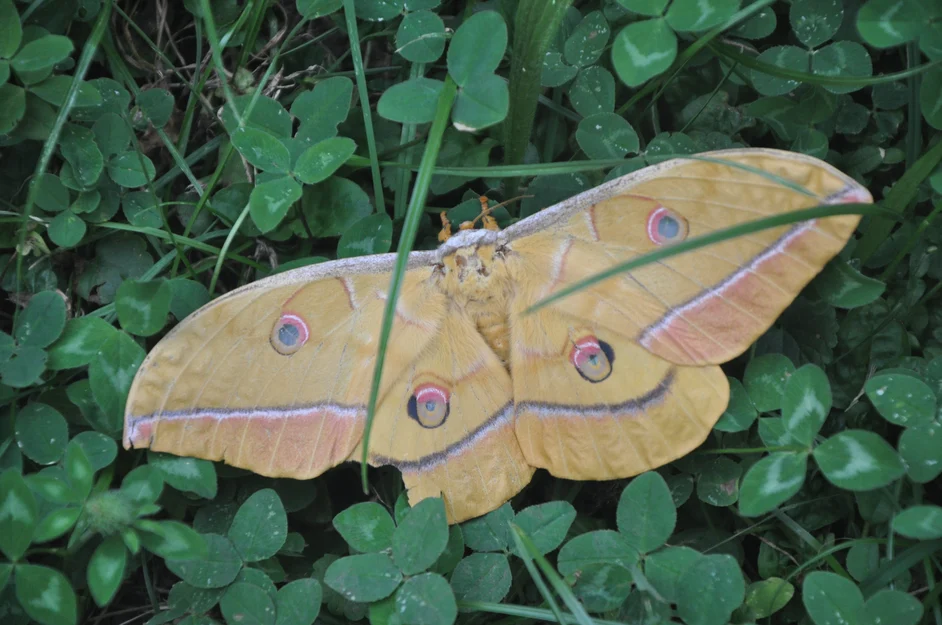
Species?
Antheraea yamamai
